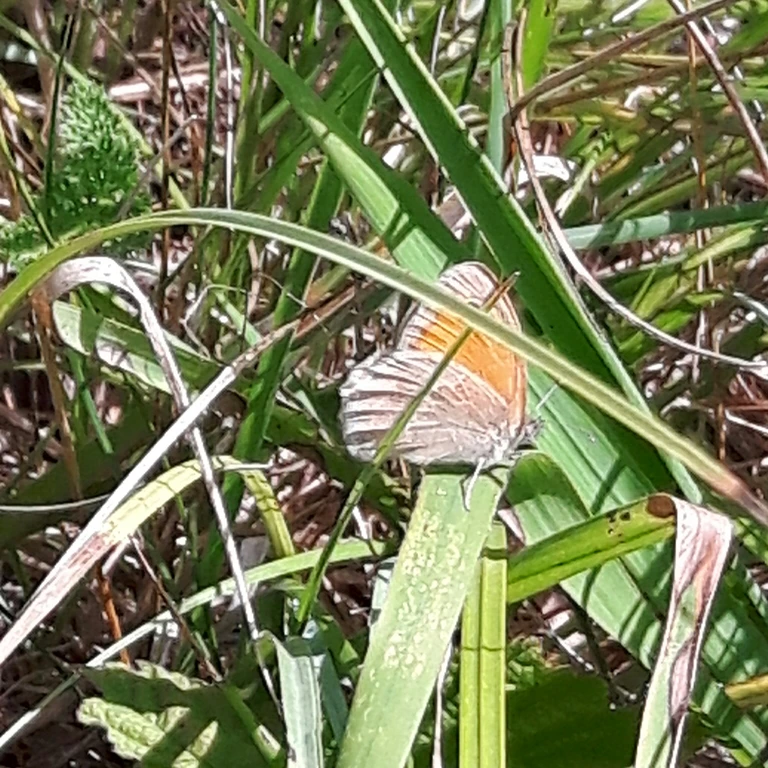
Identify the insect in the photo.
Coenonympha pamphilus
